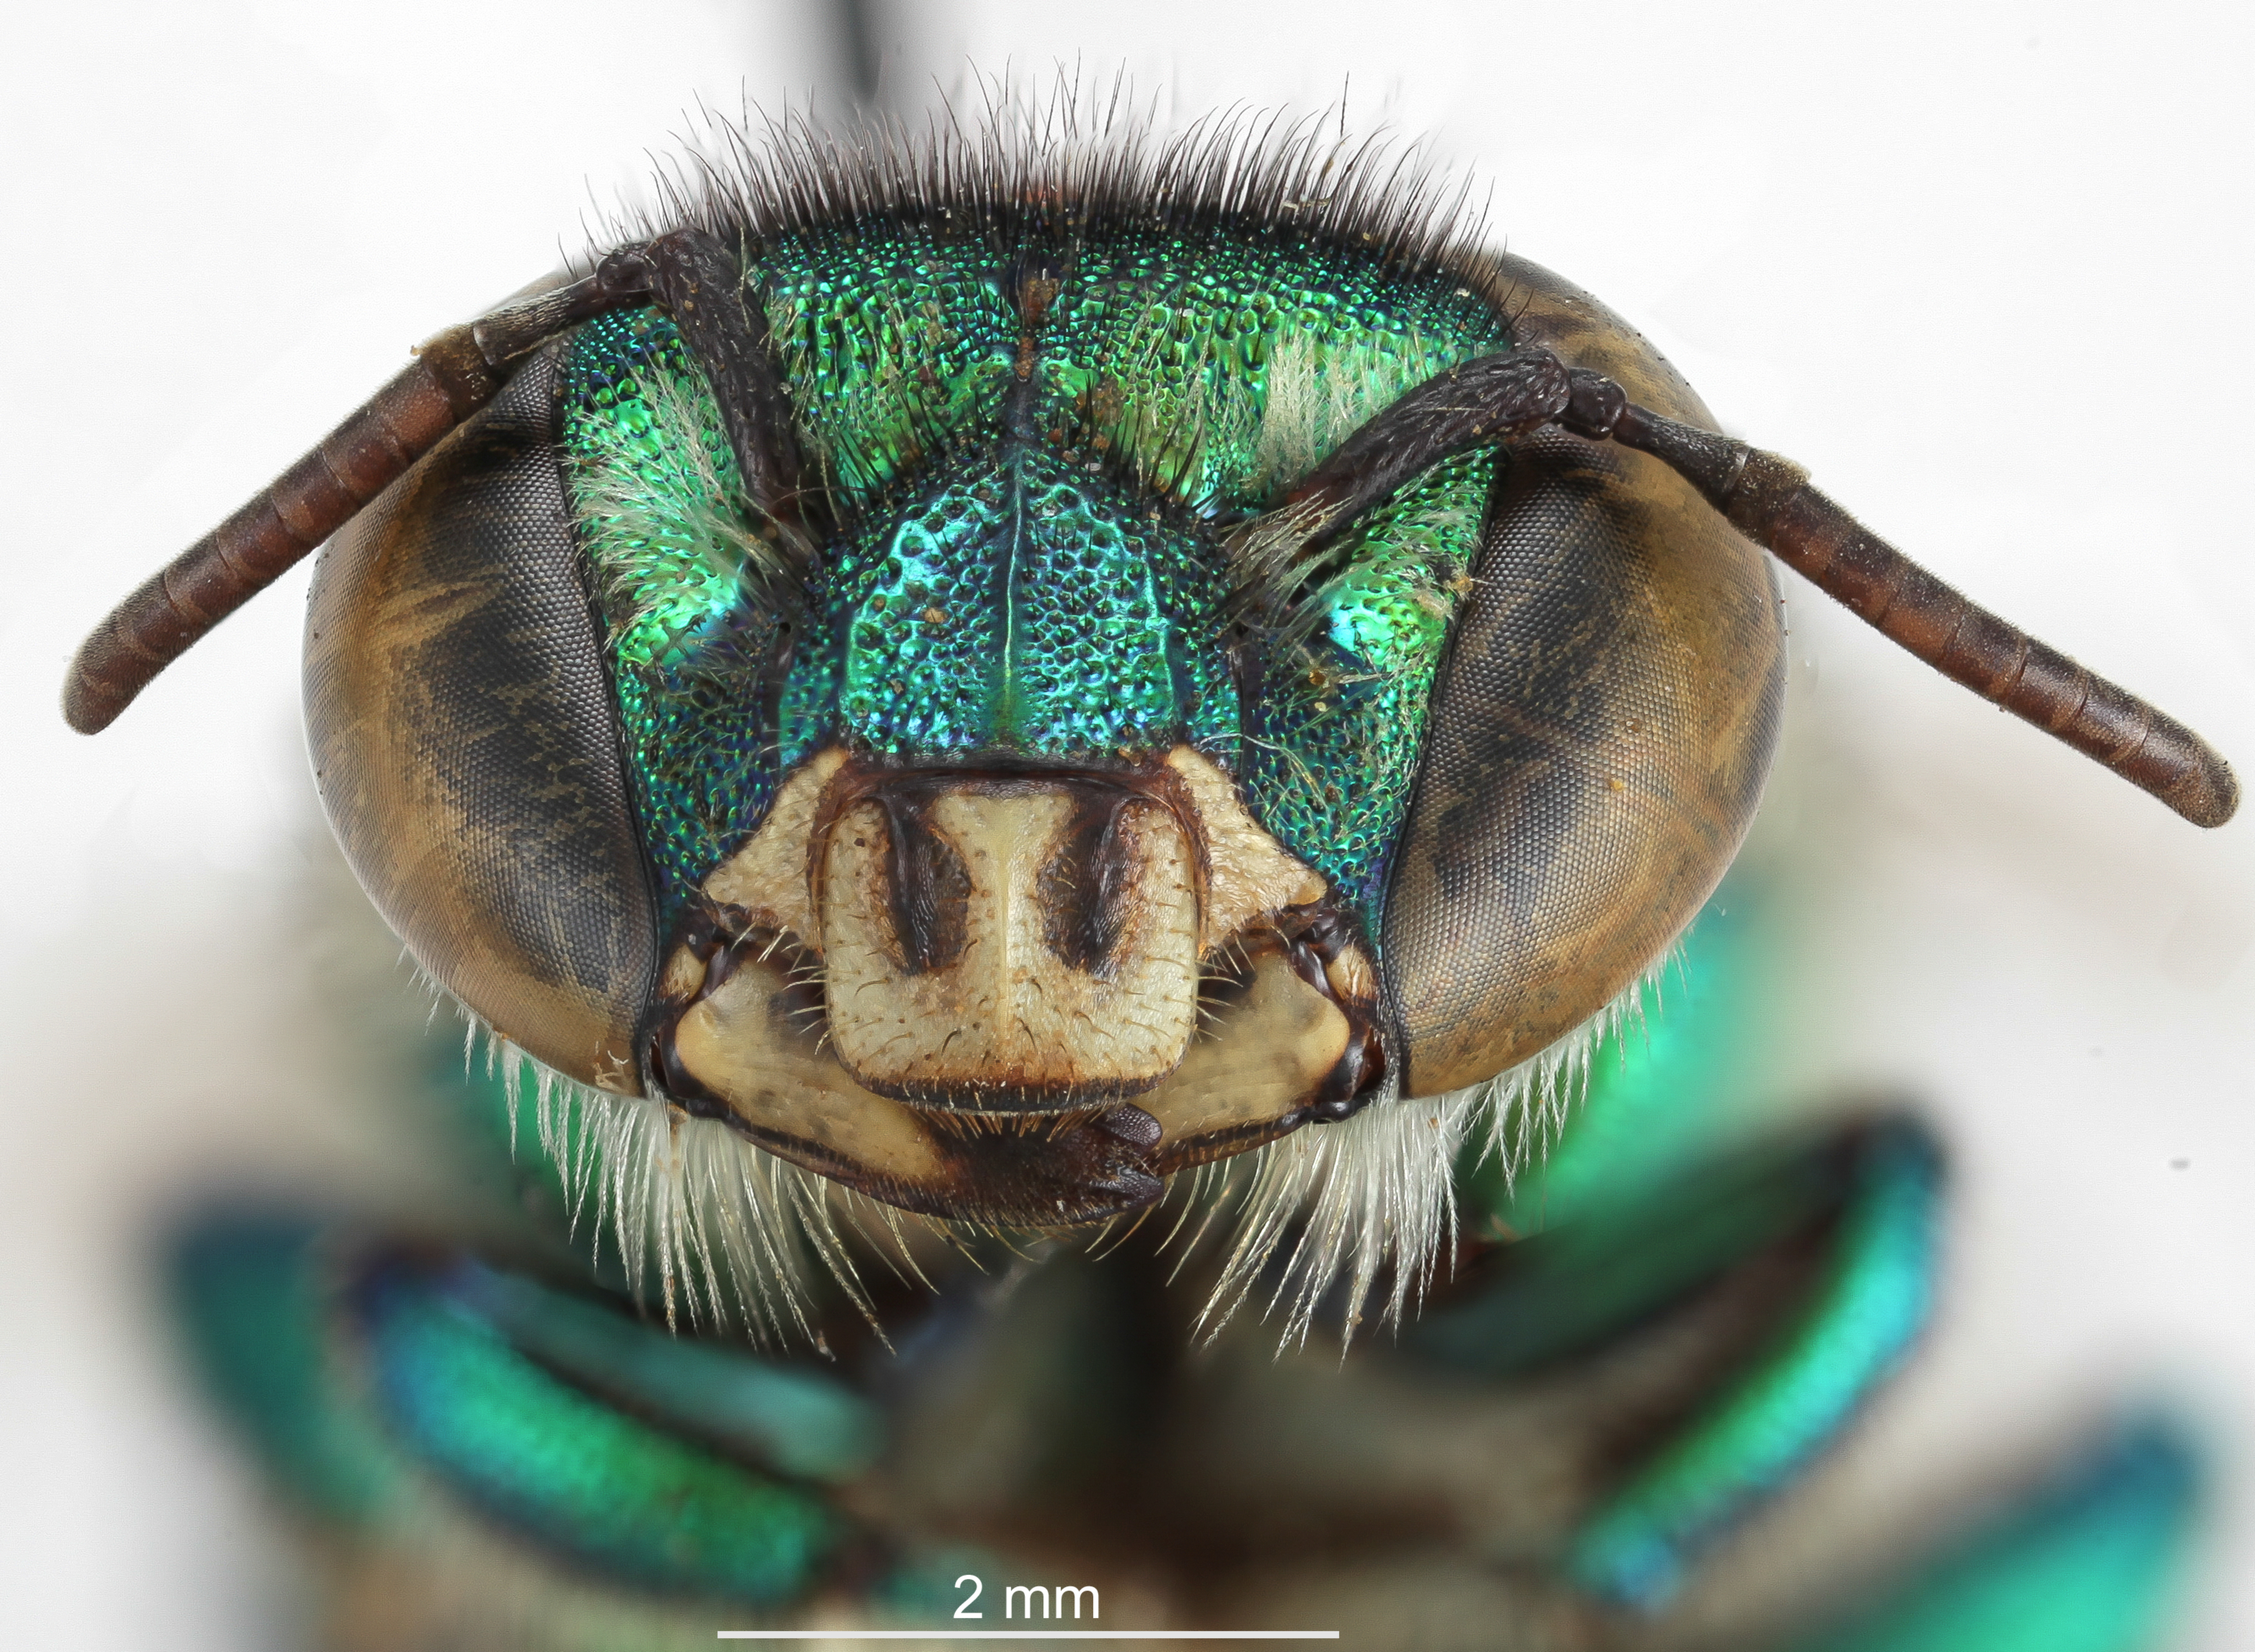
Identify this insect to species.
Euglossa pleosticta
